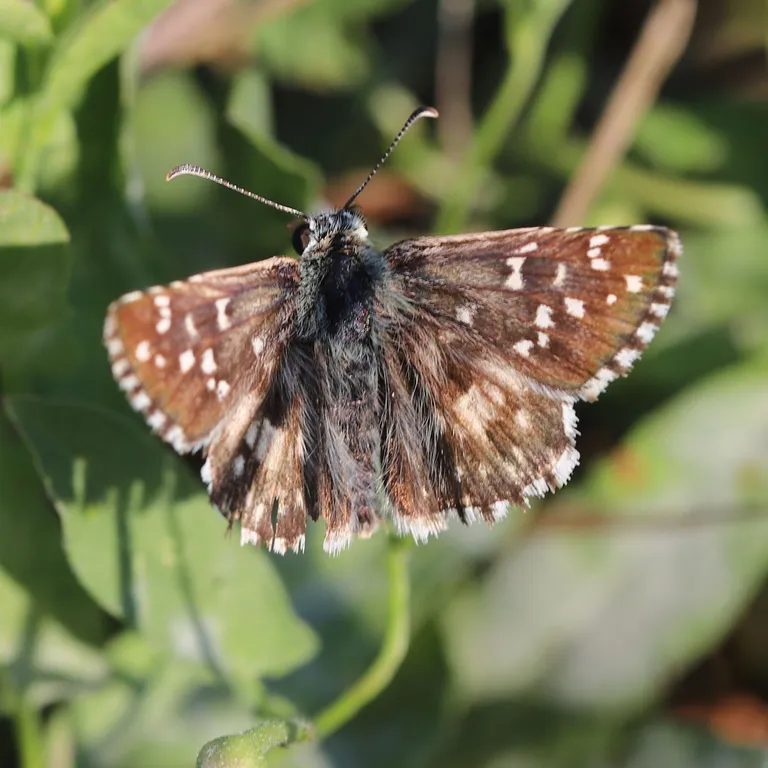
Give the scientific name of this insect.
Pyrgus armoricanus
